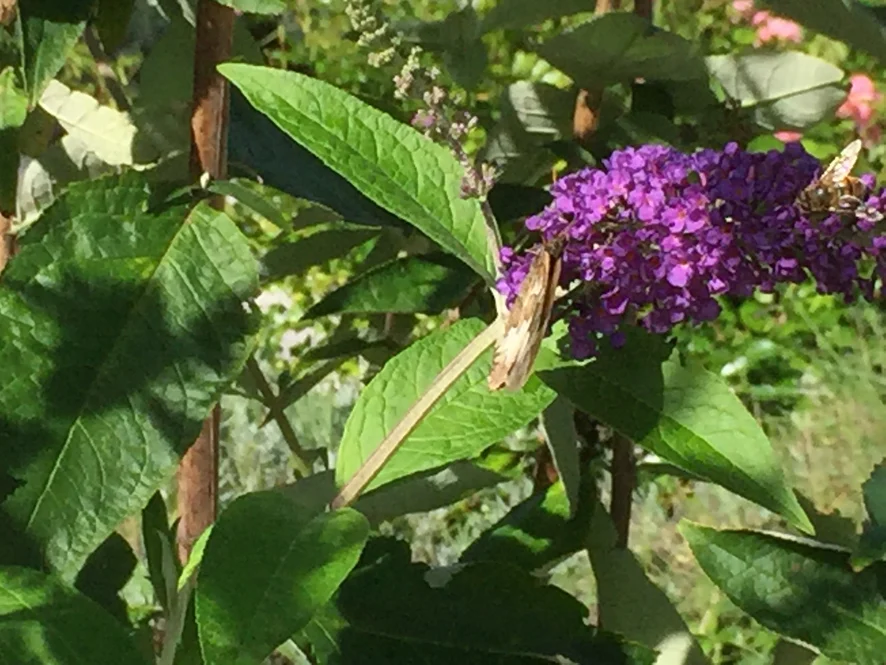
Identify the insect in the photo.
Brintesia circe
